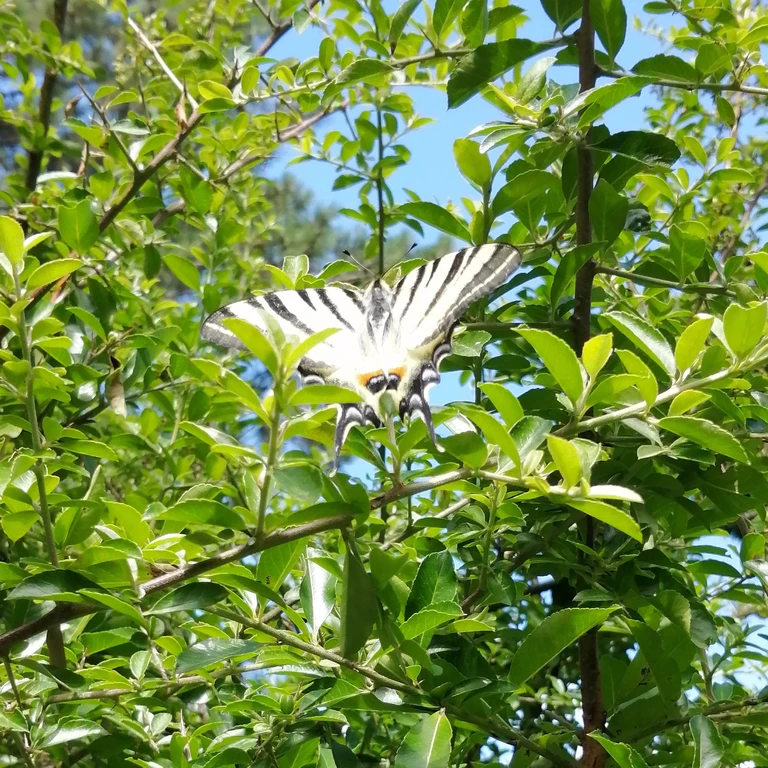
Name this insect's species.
Iphiclides podalirius
